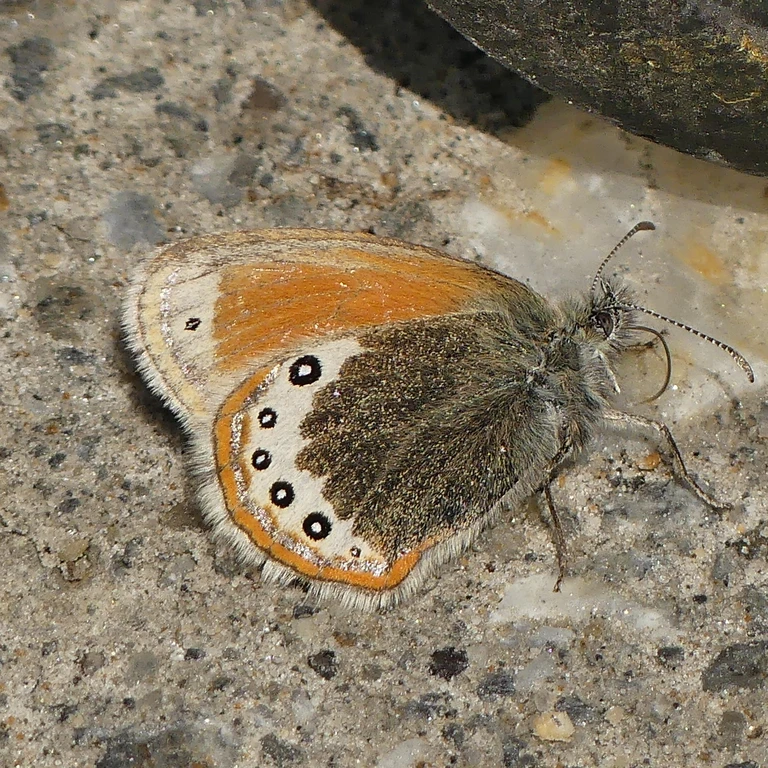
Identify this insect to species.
Coenonympha gardetta
